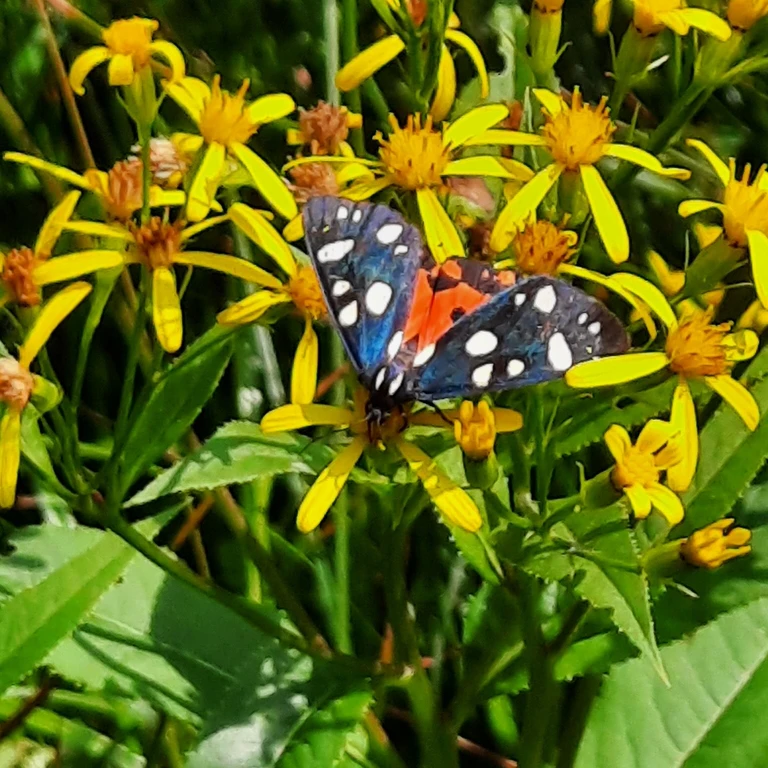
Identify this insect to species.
Callimorpha dominula
